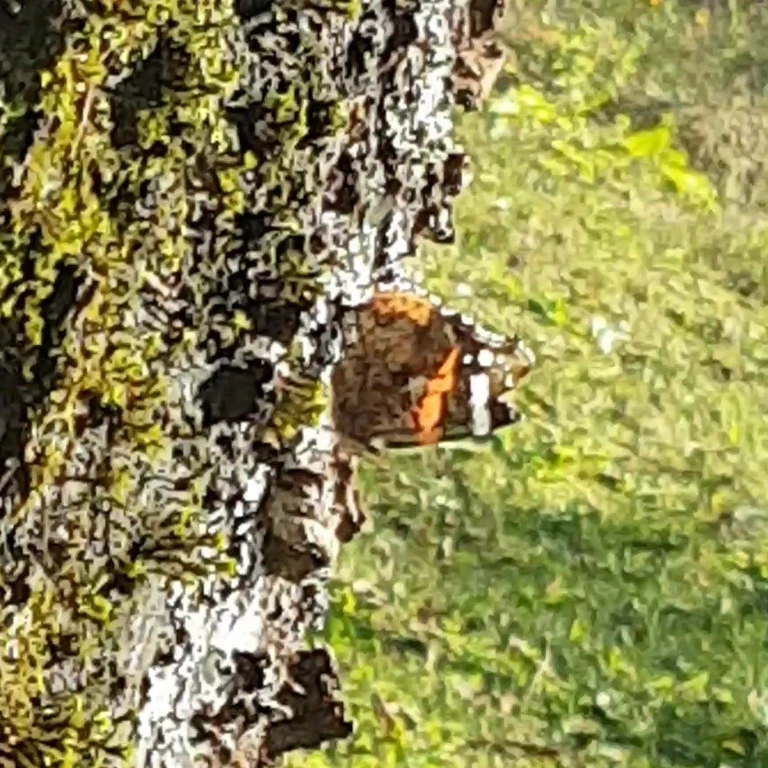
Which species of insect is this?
Vanessa atalanta
